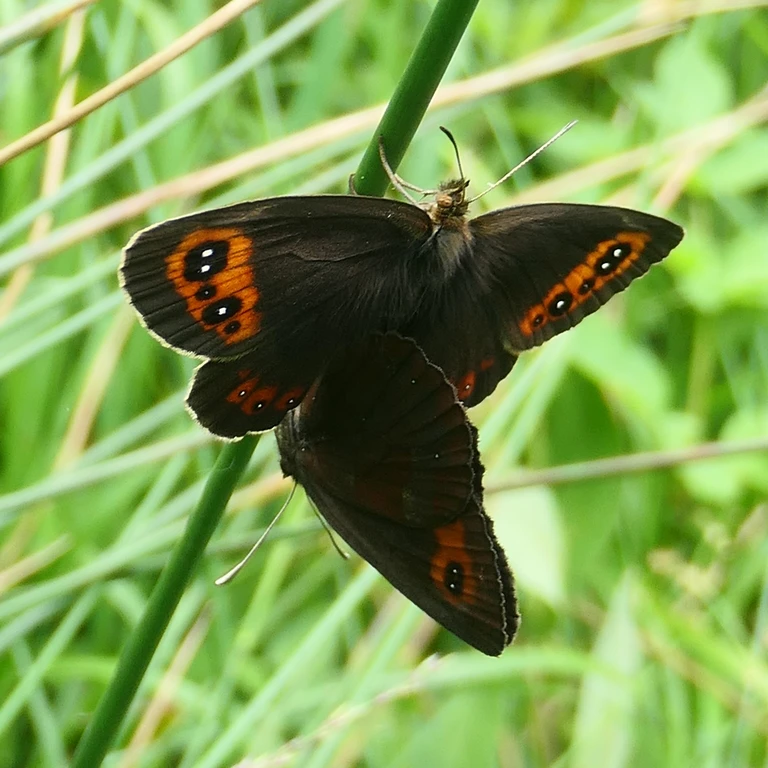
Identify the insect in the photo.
Erebia aethiops
